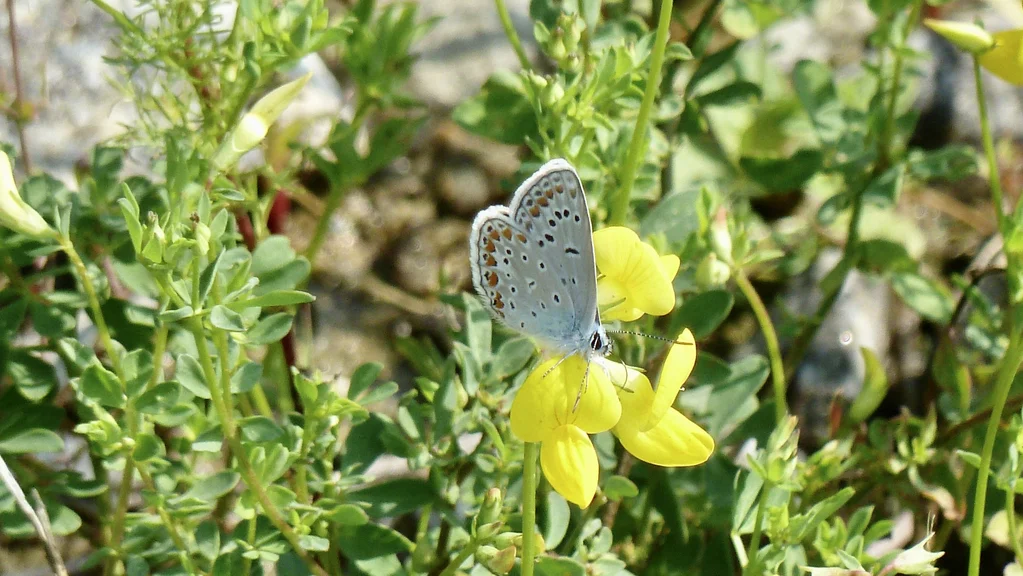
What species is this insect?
Polyommatus icarus
